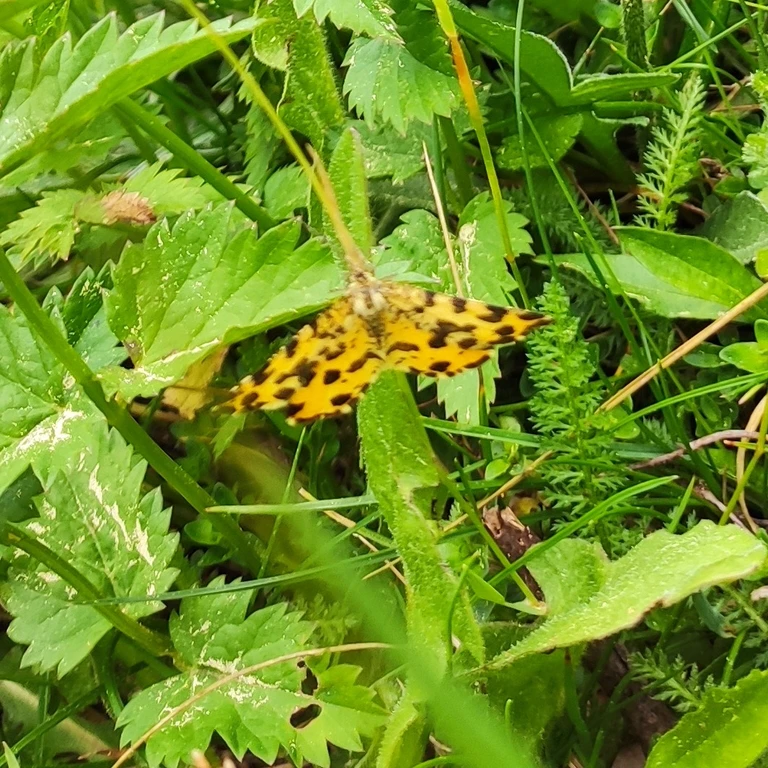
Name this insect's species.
Pseudopanthera macularia
